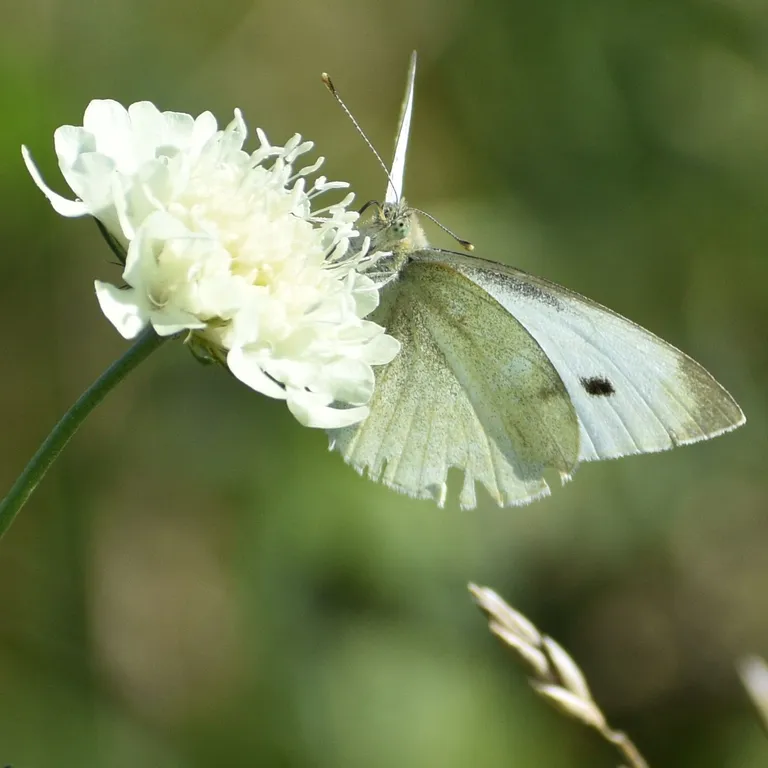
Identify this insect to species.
Pieris rapae
